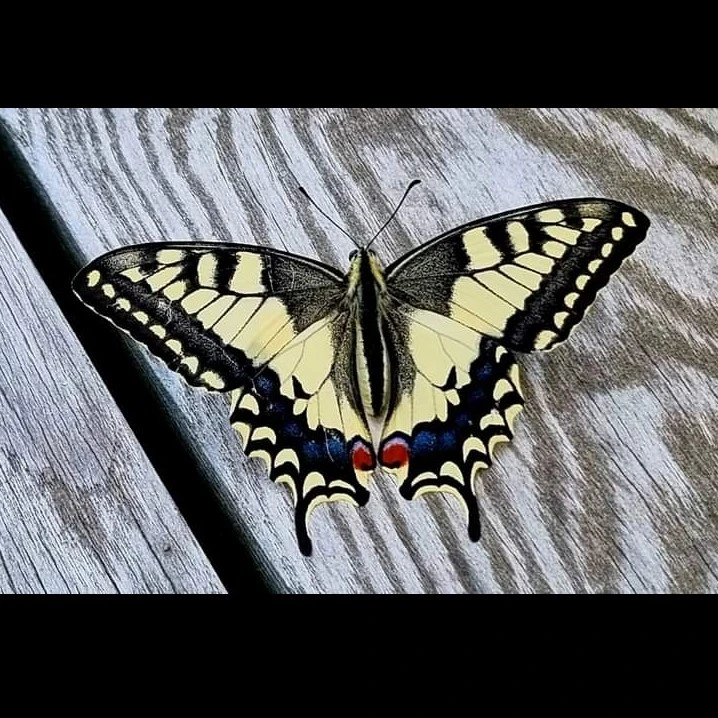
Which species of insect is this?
Papilio machaon
